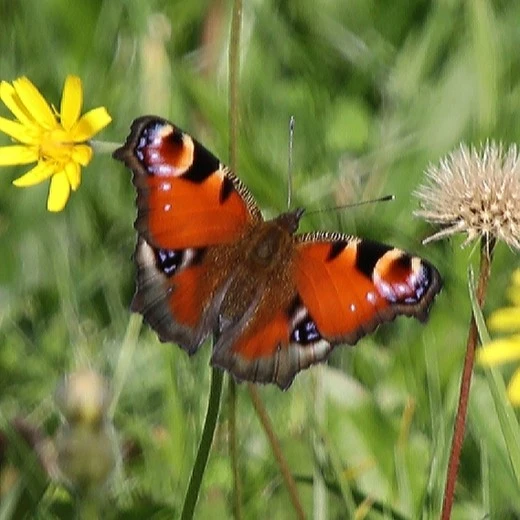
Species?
Aglais io
